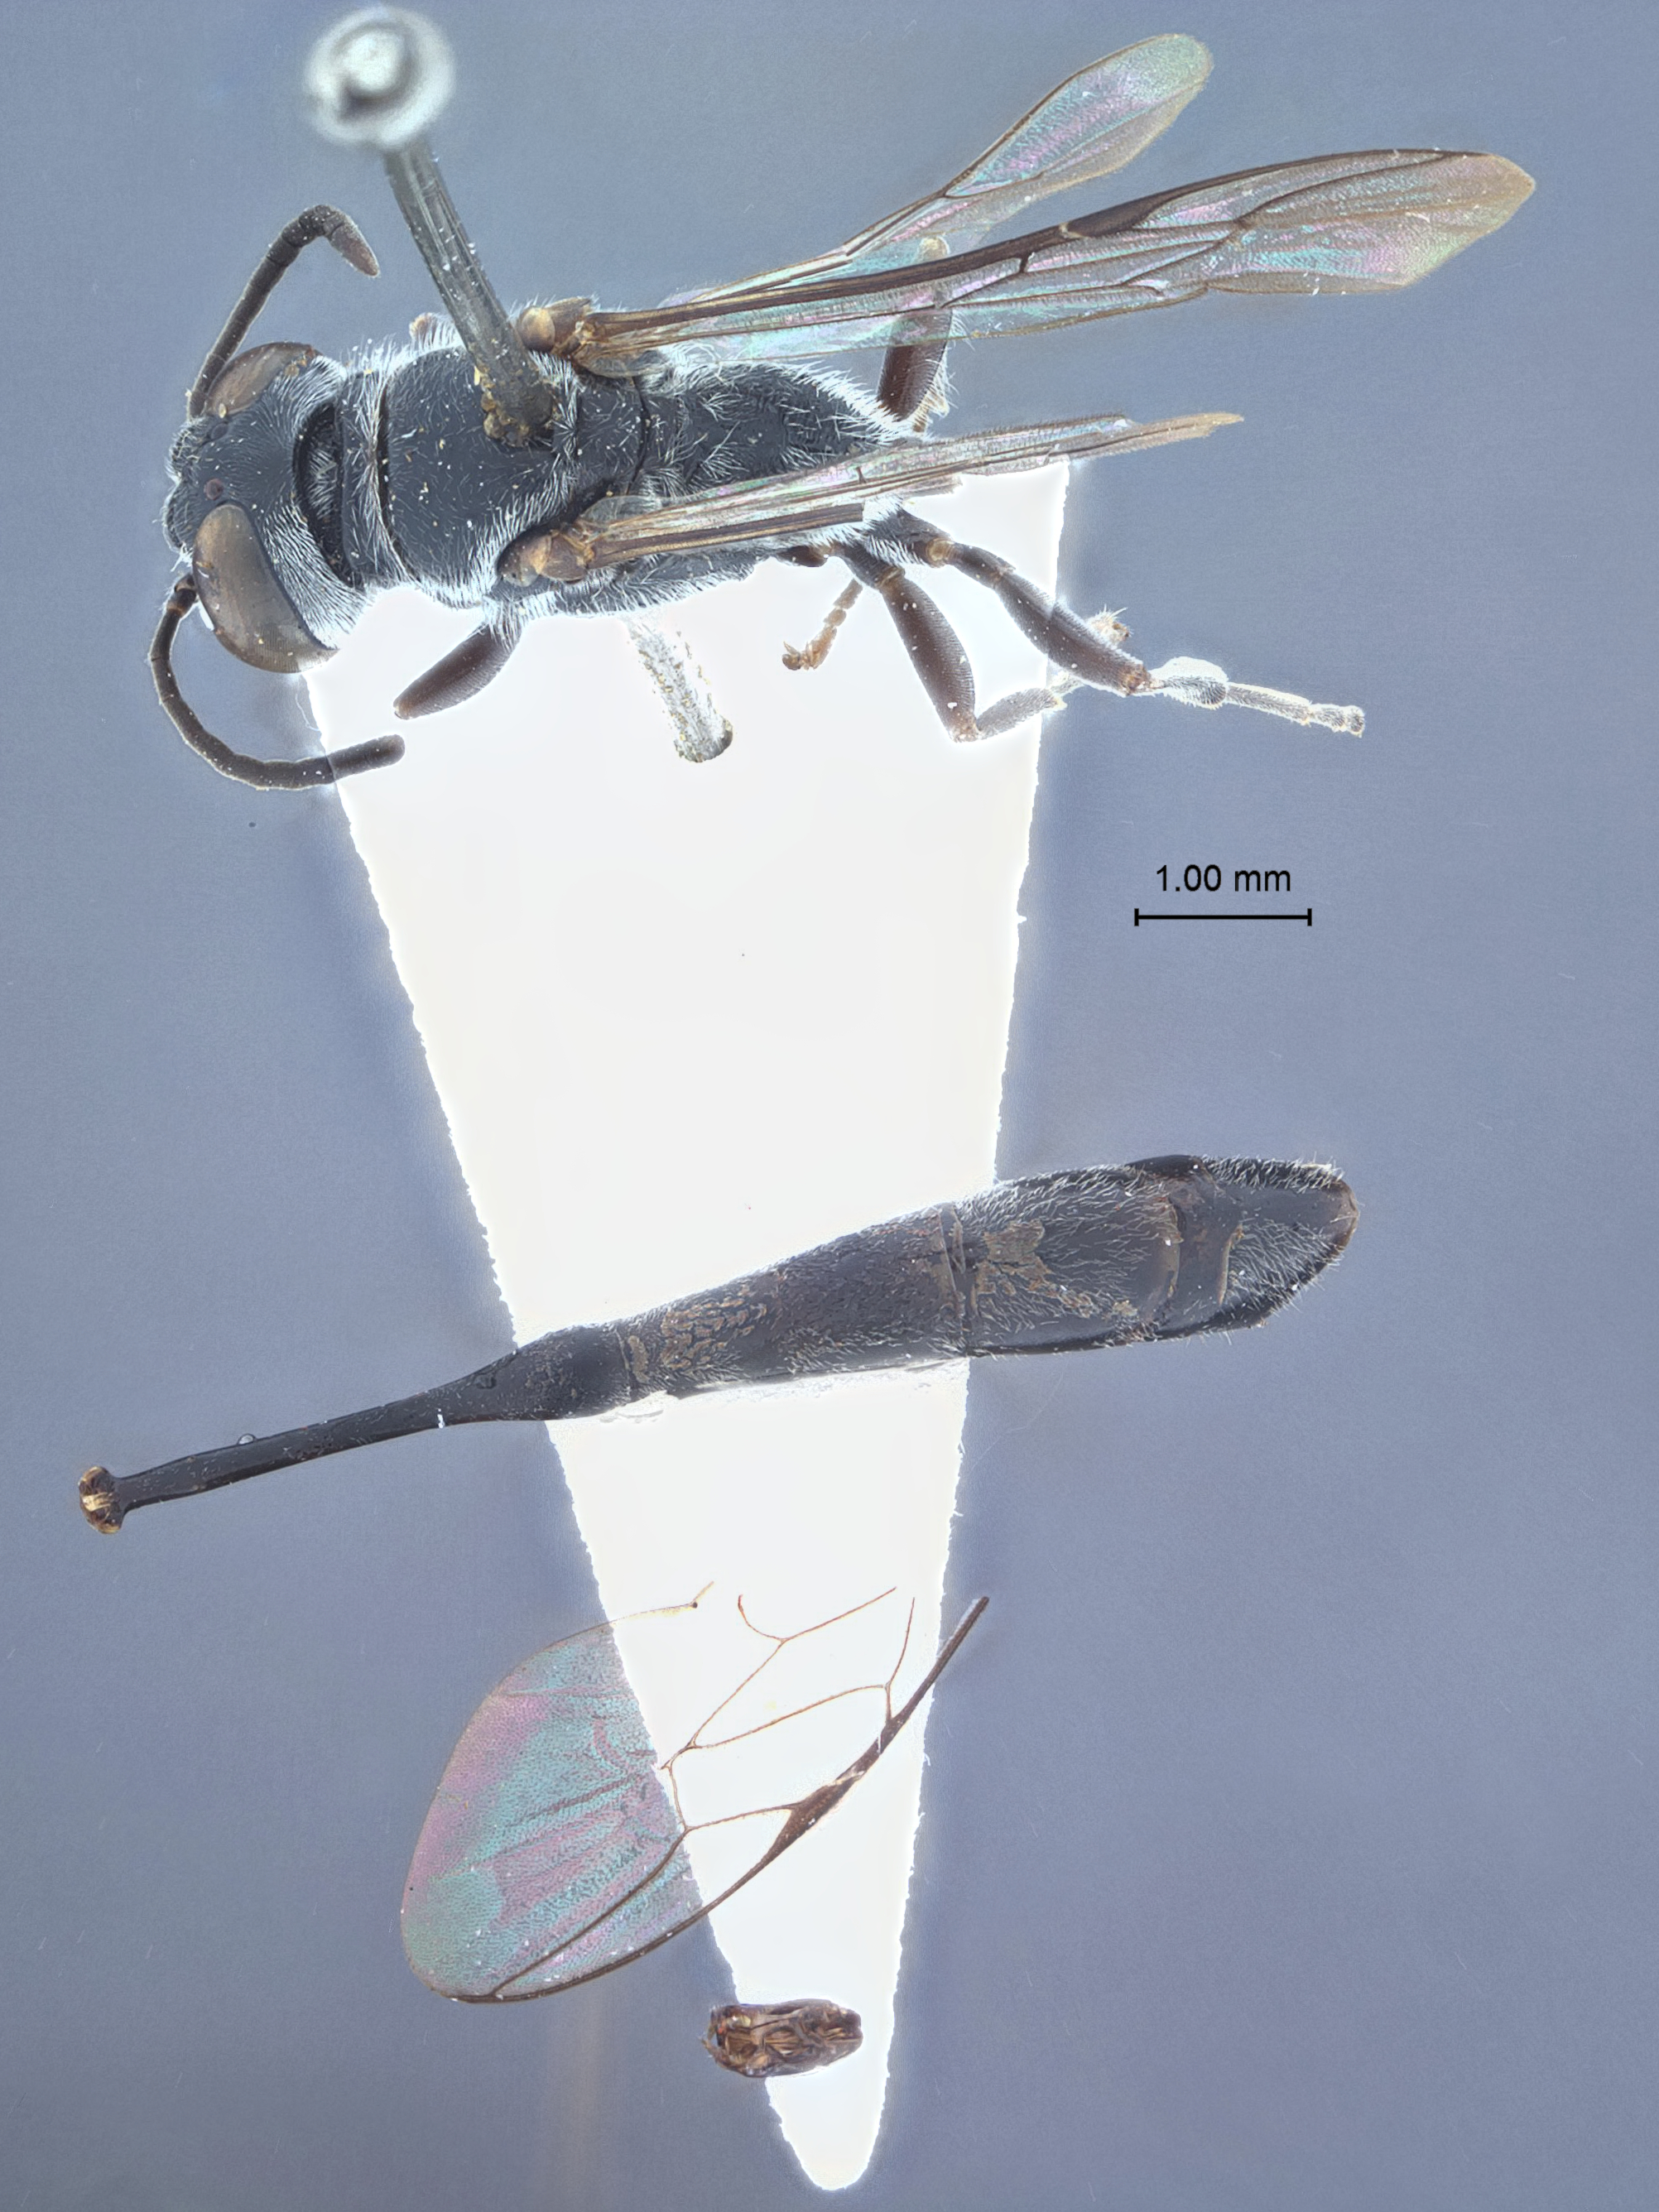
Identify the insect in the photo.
Trypoxylon trituberculatum
